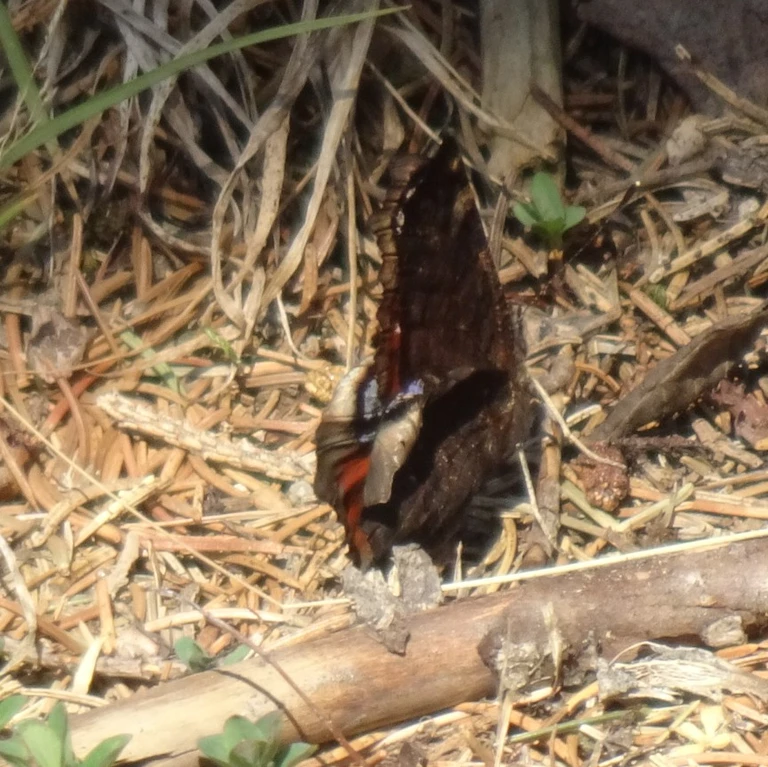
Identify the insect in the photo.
Aglais io
